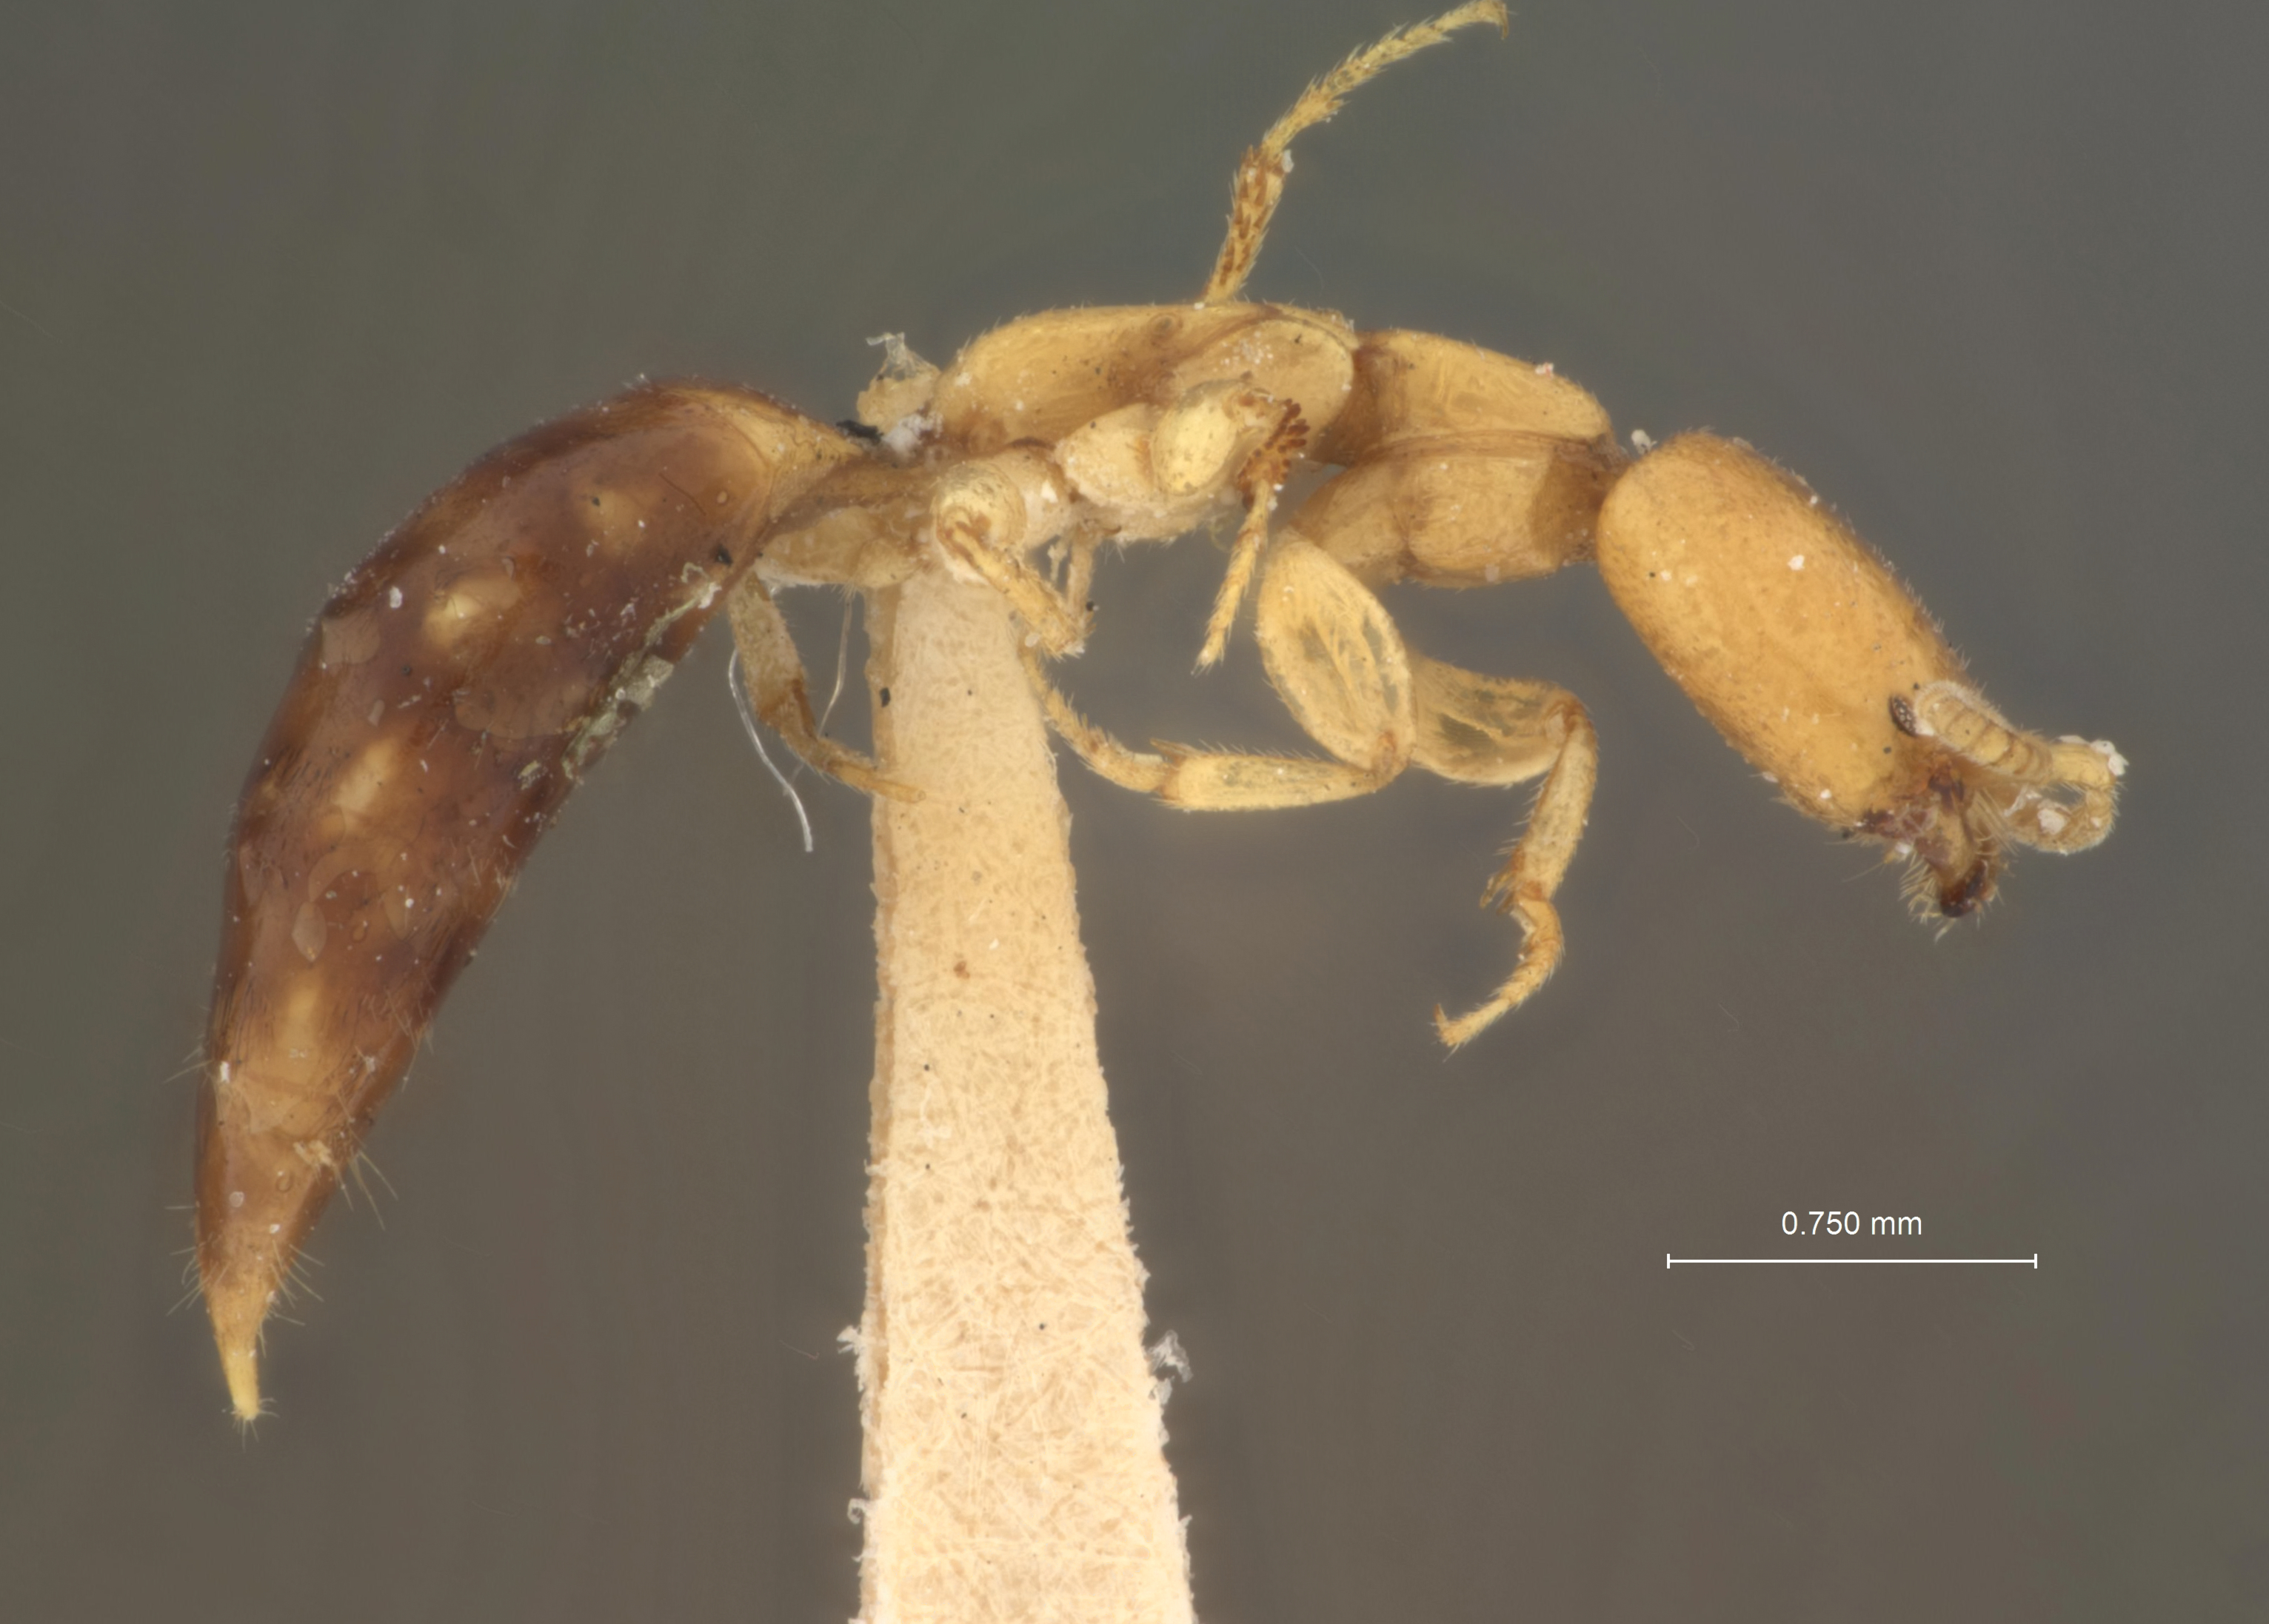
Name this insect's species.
Apenesia amoena
